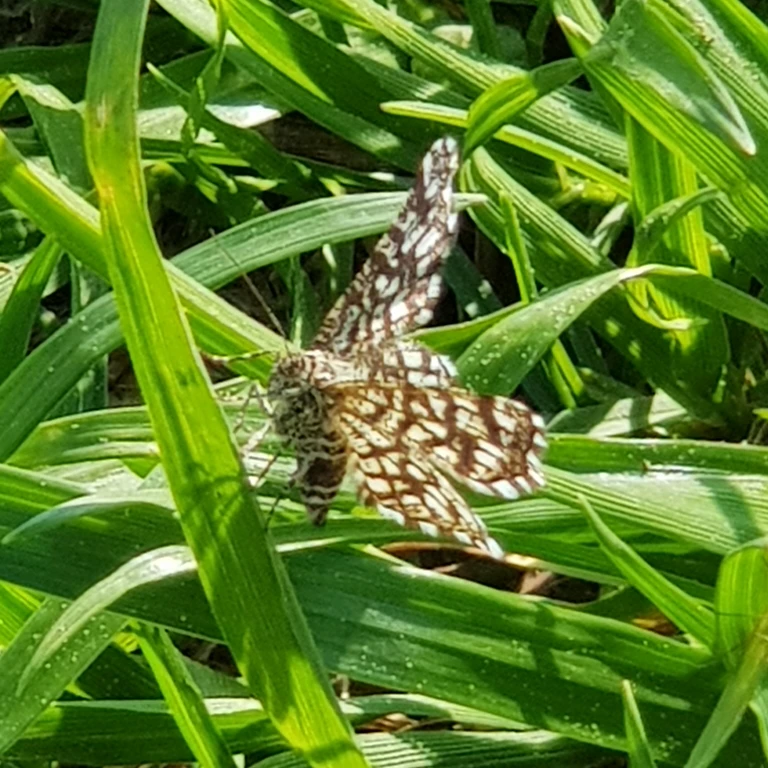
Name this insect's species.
Chiasmia clathrata
